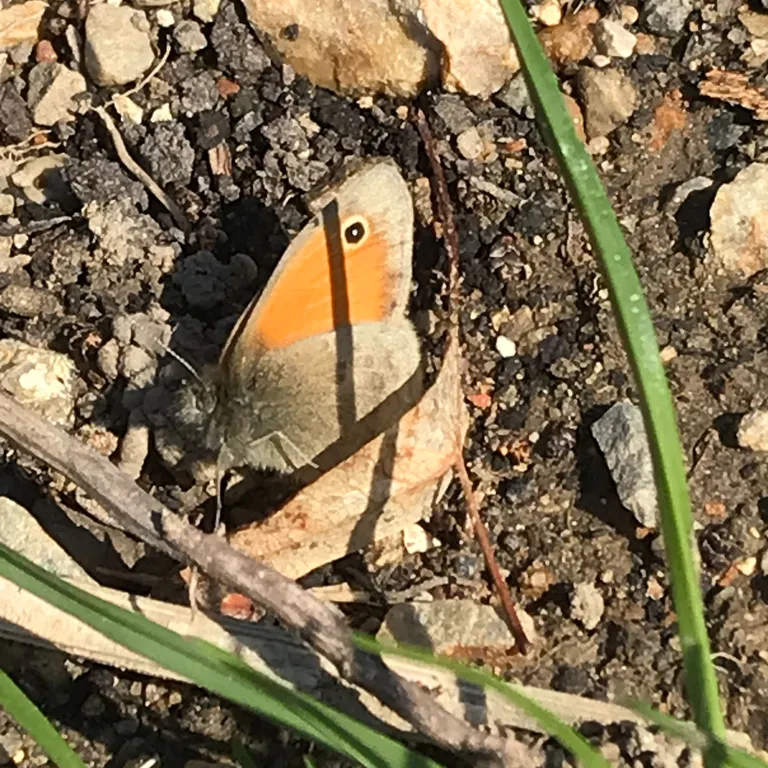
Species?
Coenonympha pamphilus
